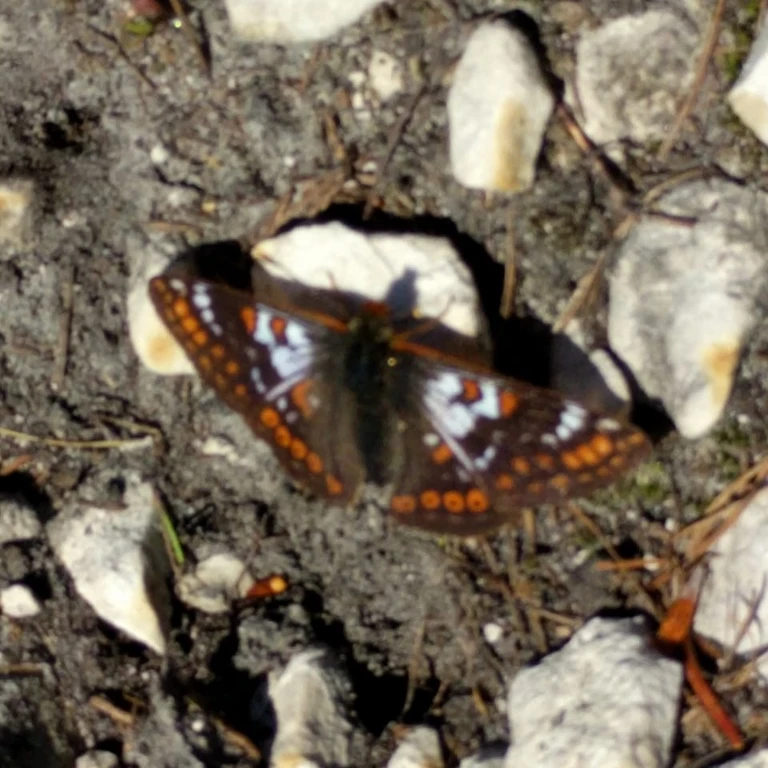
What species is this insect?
Euphydryas cynthia (also Hypodryas cynthia)
